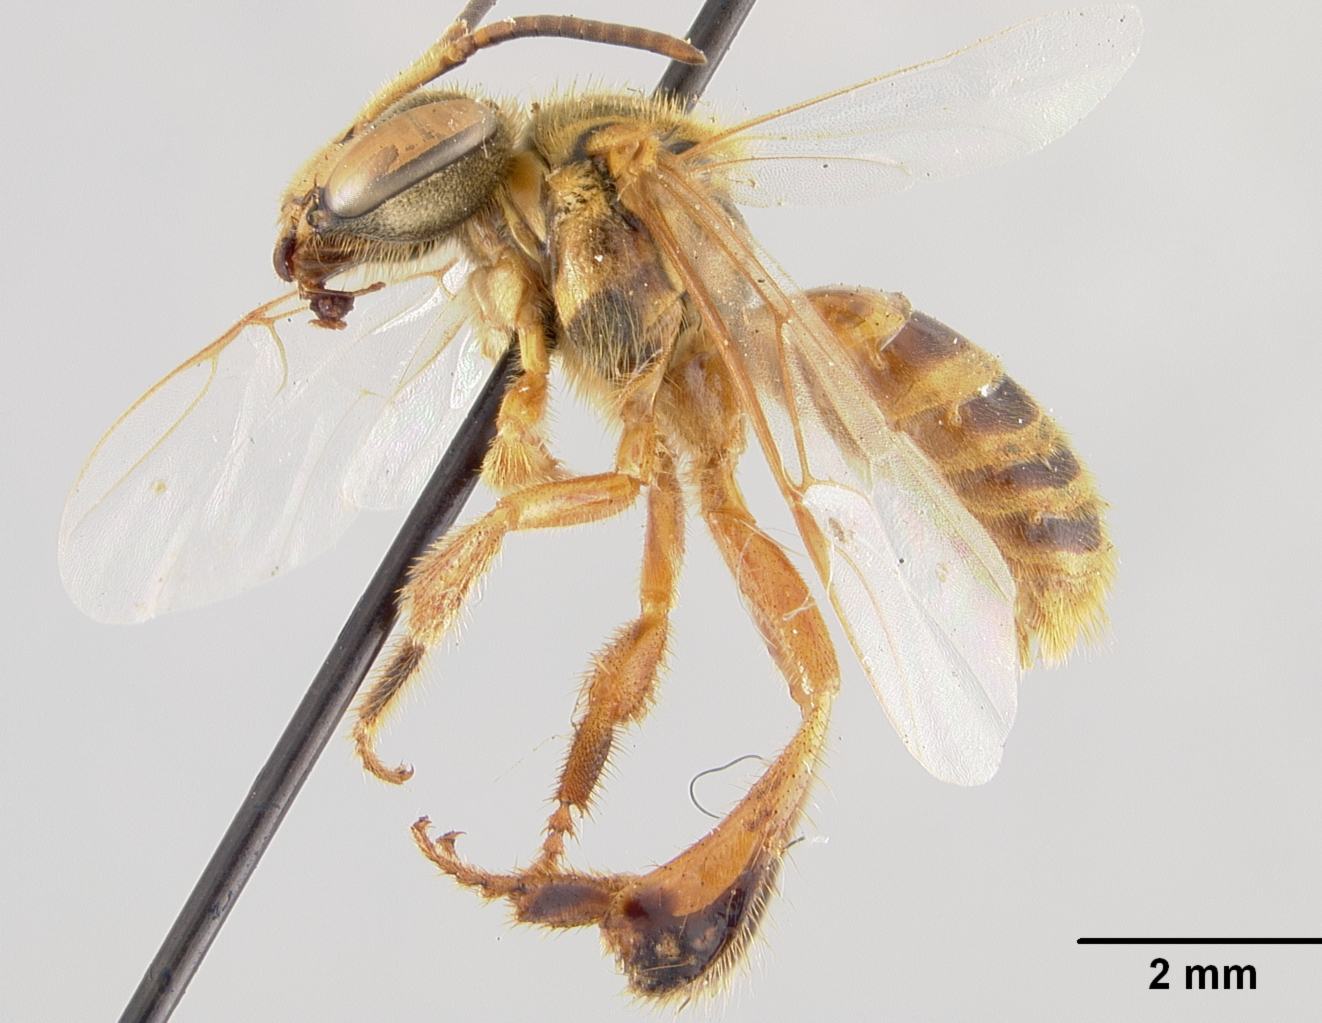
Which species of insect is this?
Trigona pergangulata
